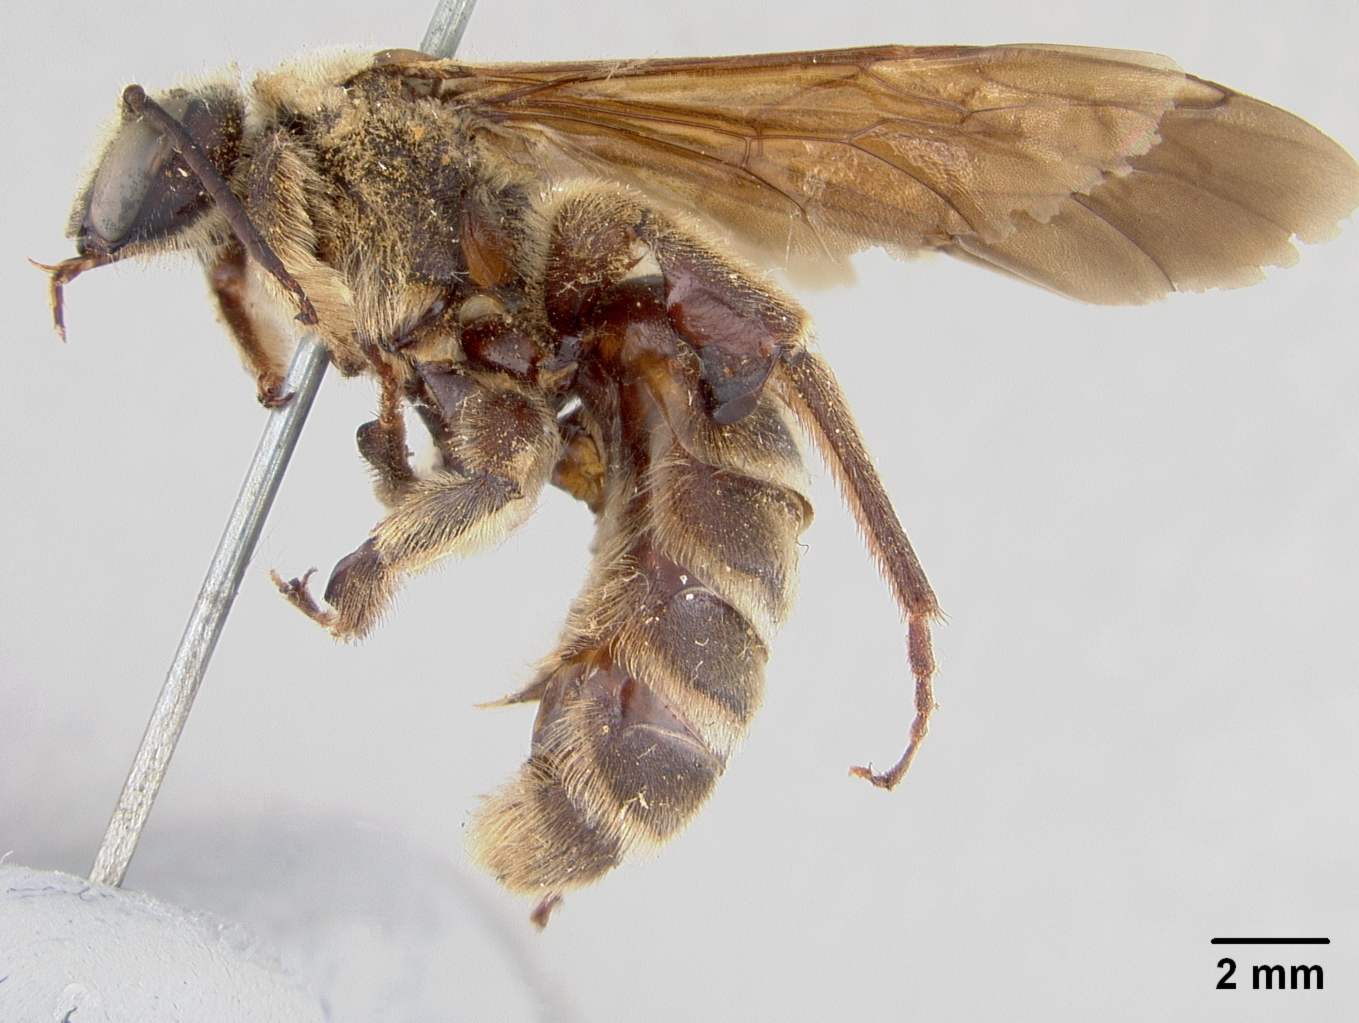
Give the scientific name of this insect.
Dieunomia xerophila
